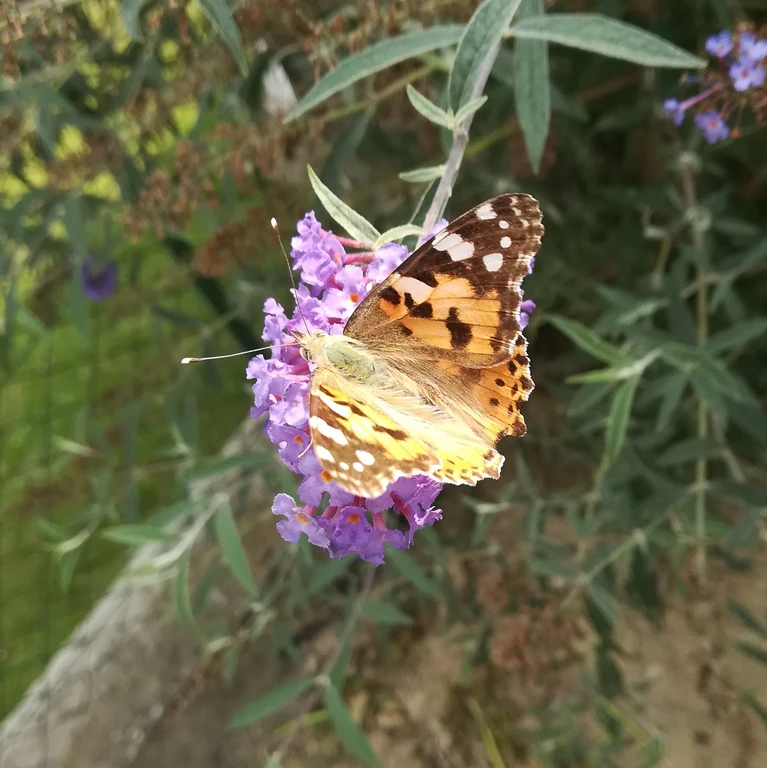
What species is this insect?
Vanessa cardui
